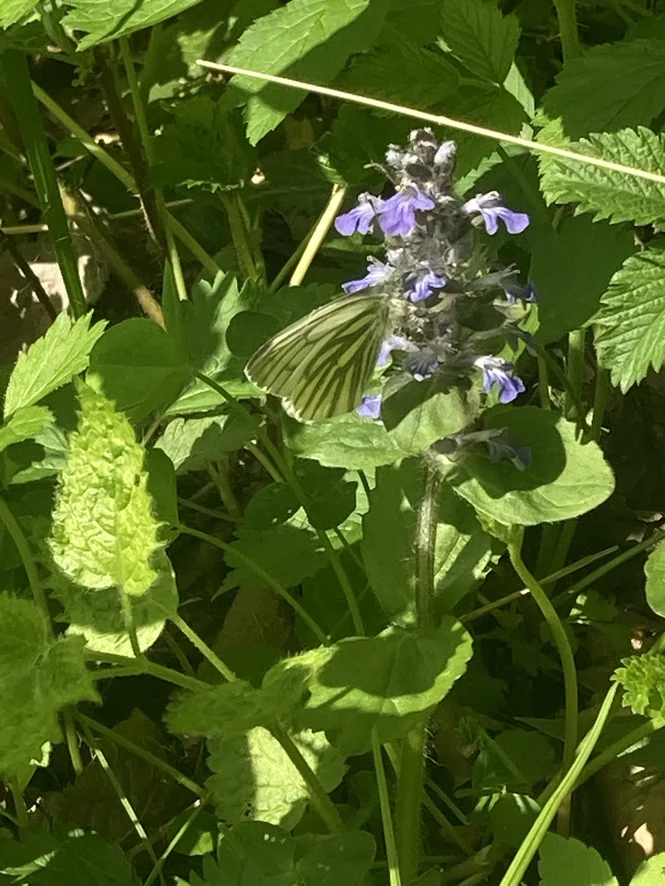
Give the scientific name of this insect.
Pieris napi
